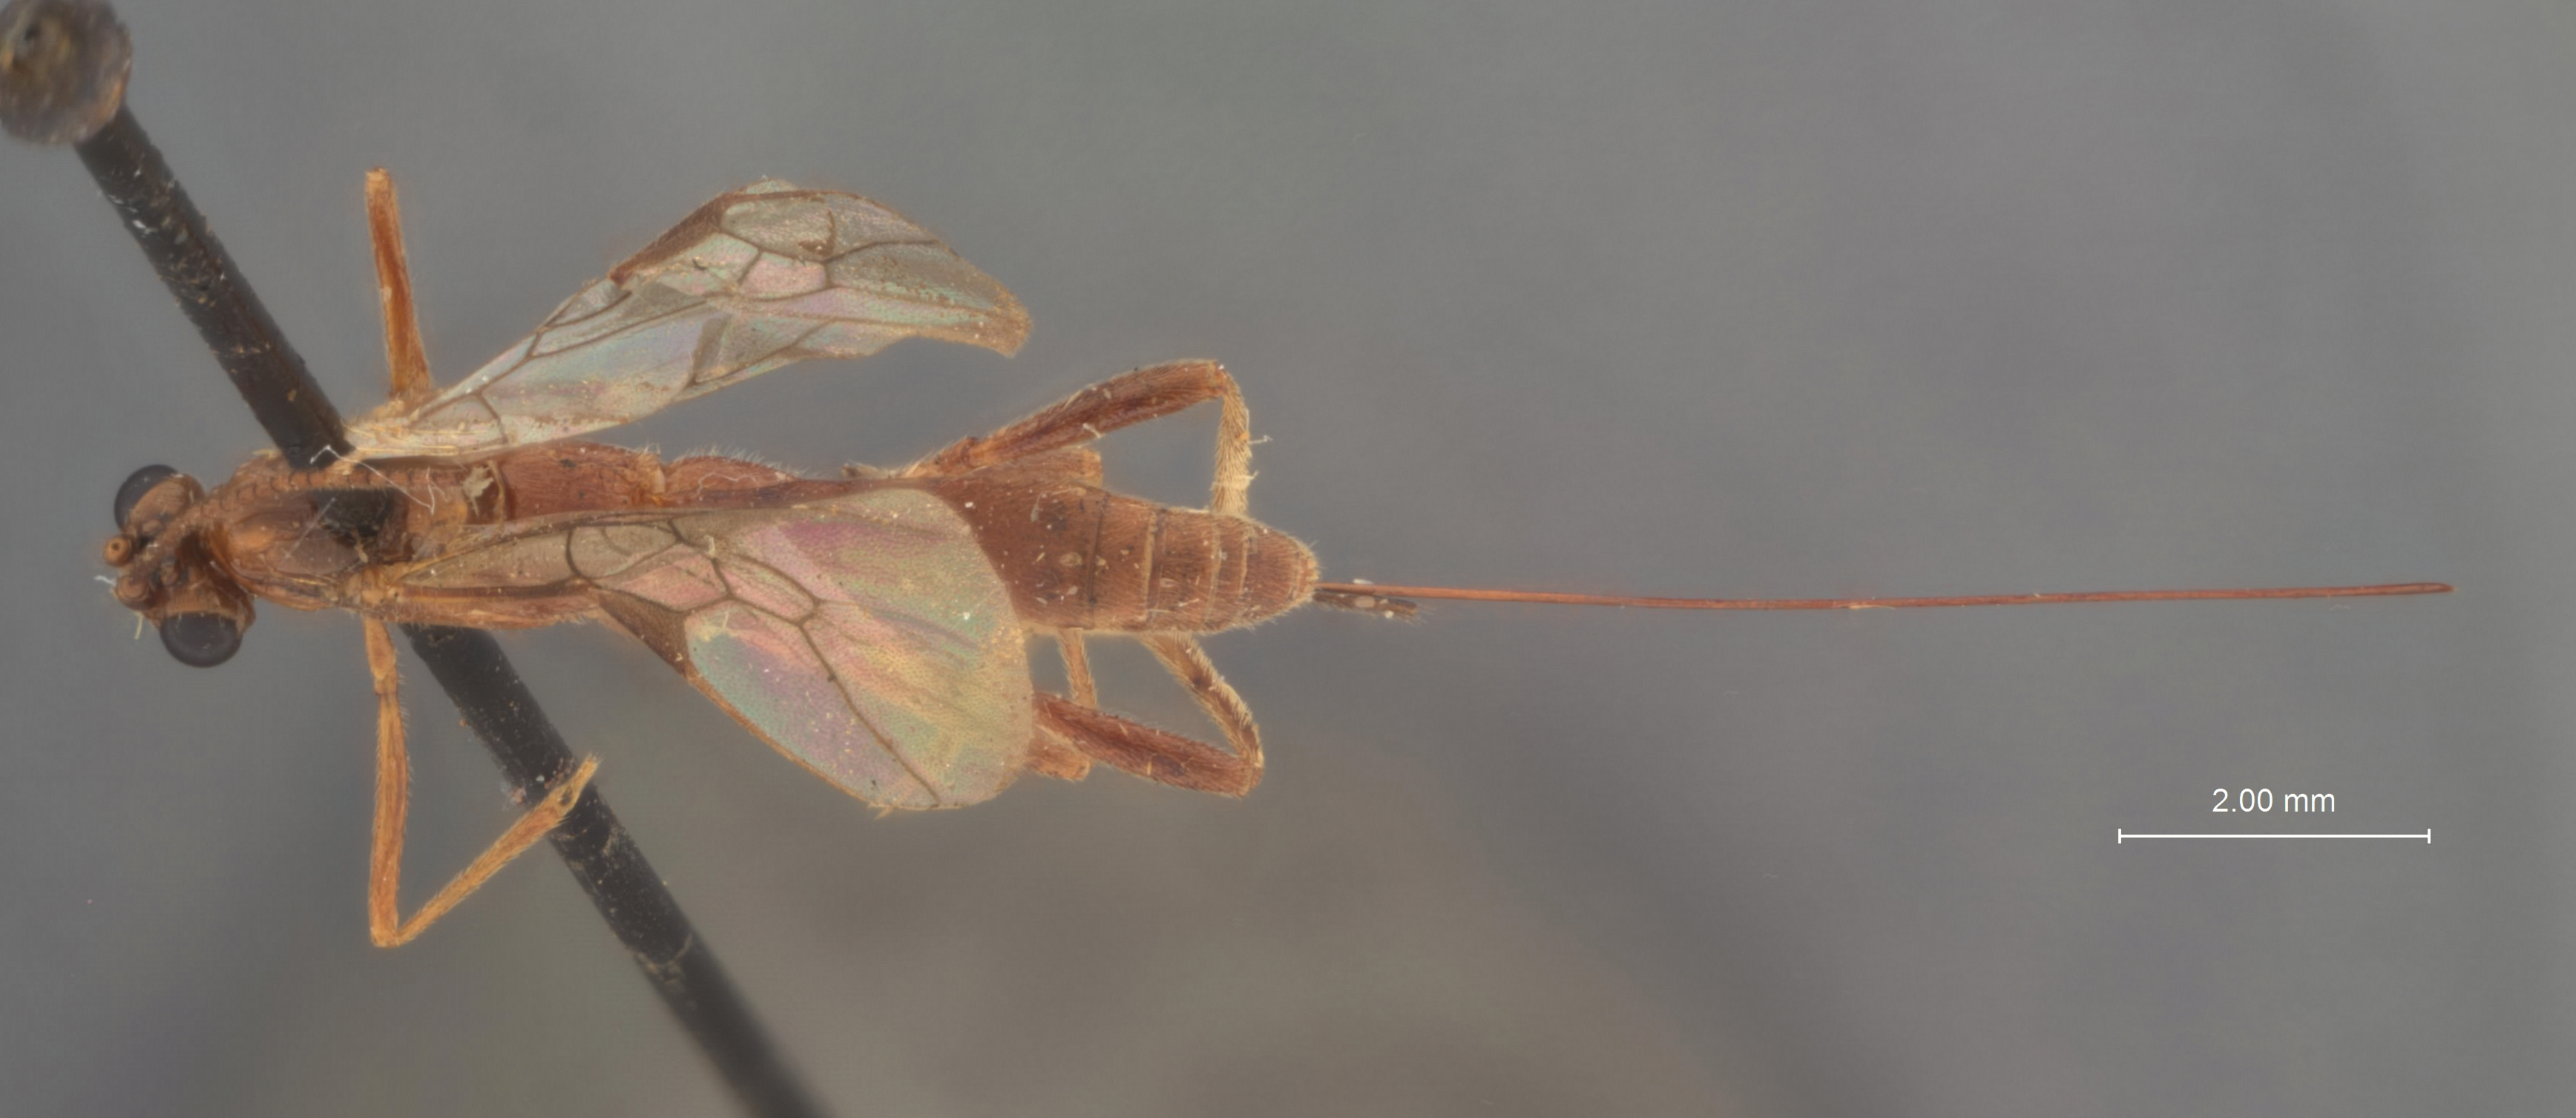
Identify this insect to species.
Macrocentrus cerasivoranas
